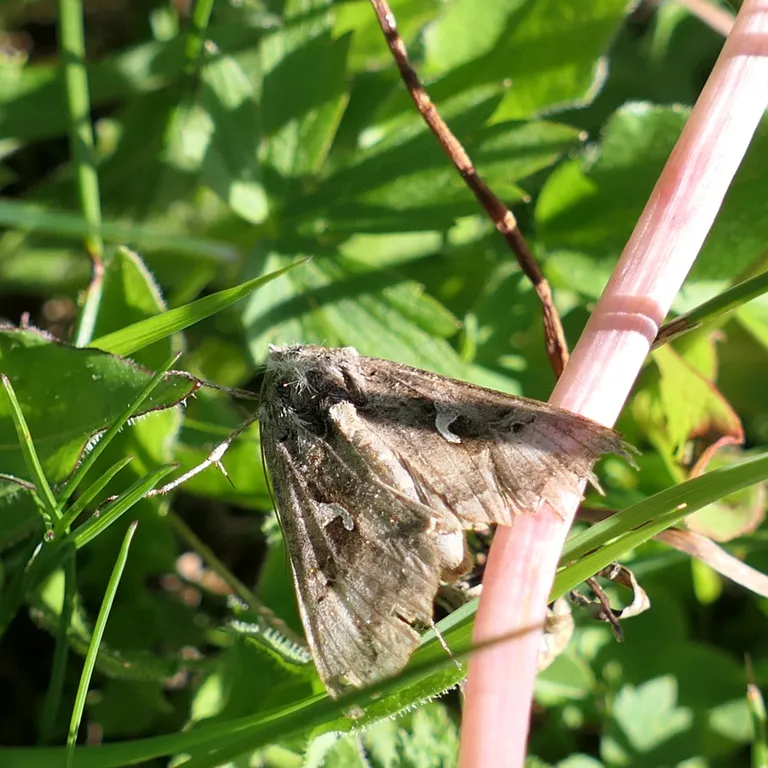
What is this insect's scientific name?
Autographa gamma
